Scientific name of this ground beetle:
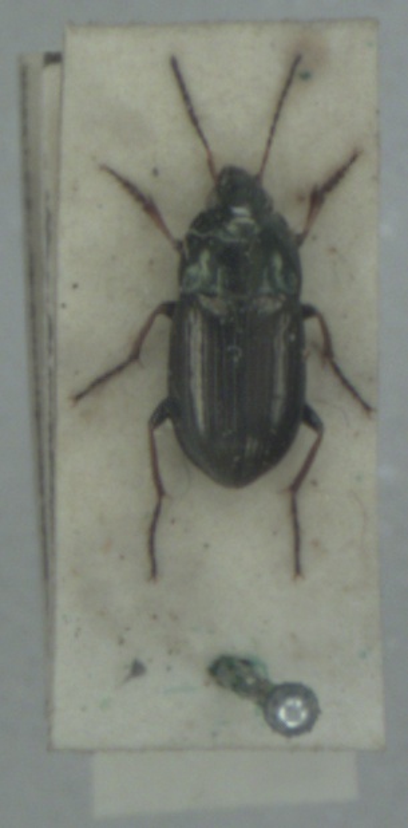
Amara plebeja
